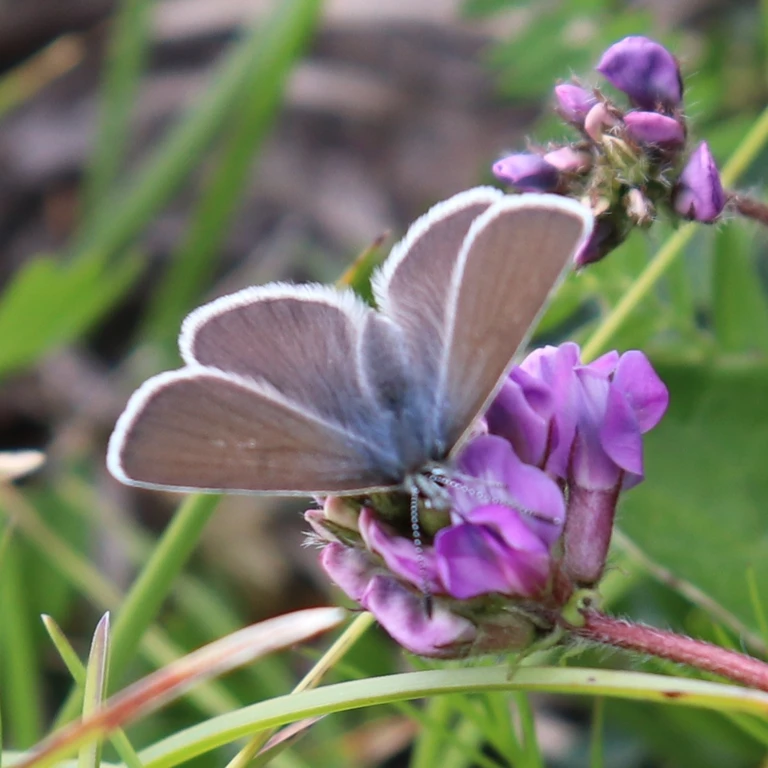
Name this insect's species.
Agriades orbitulus (also Albulina orbitulus)
